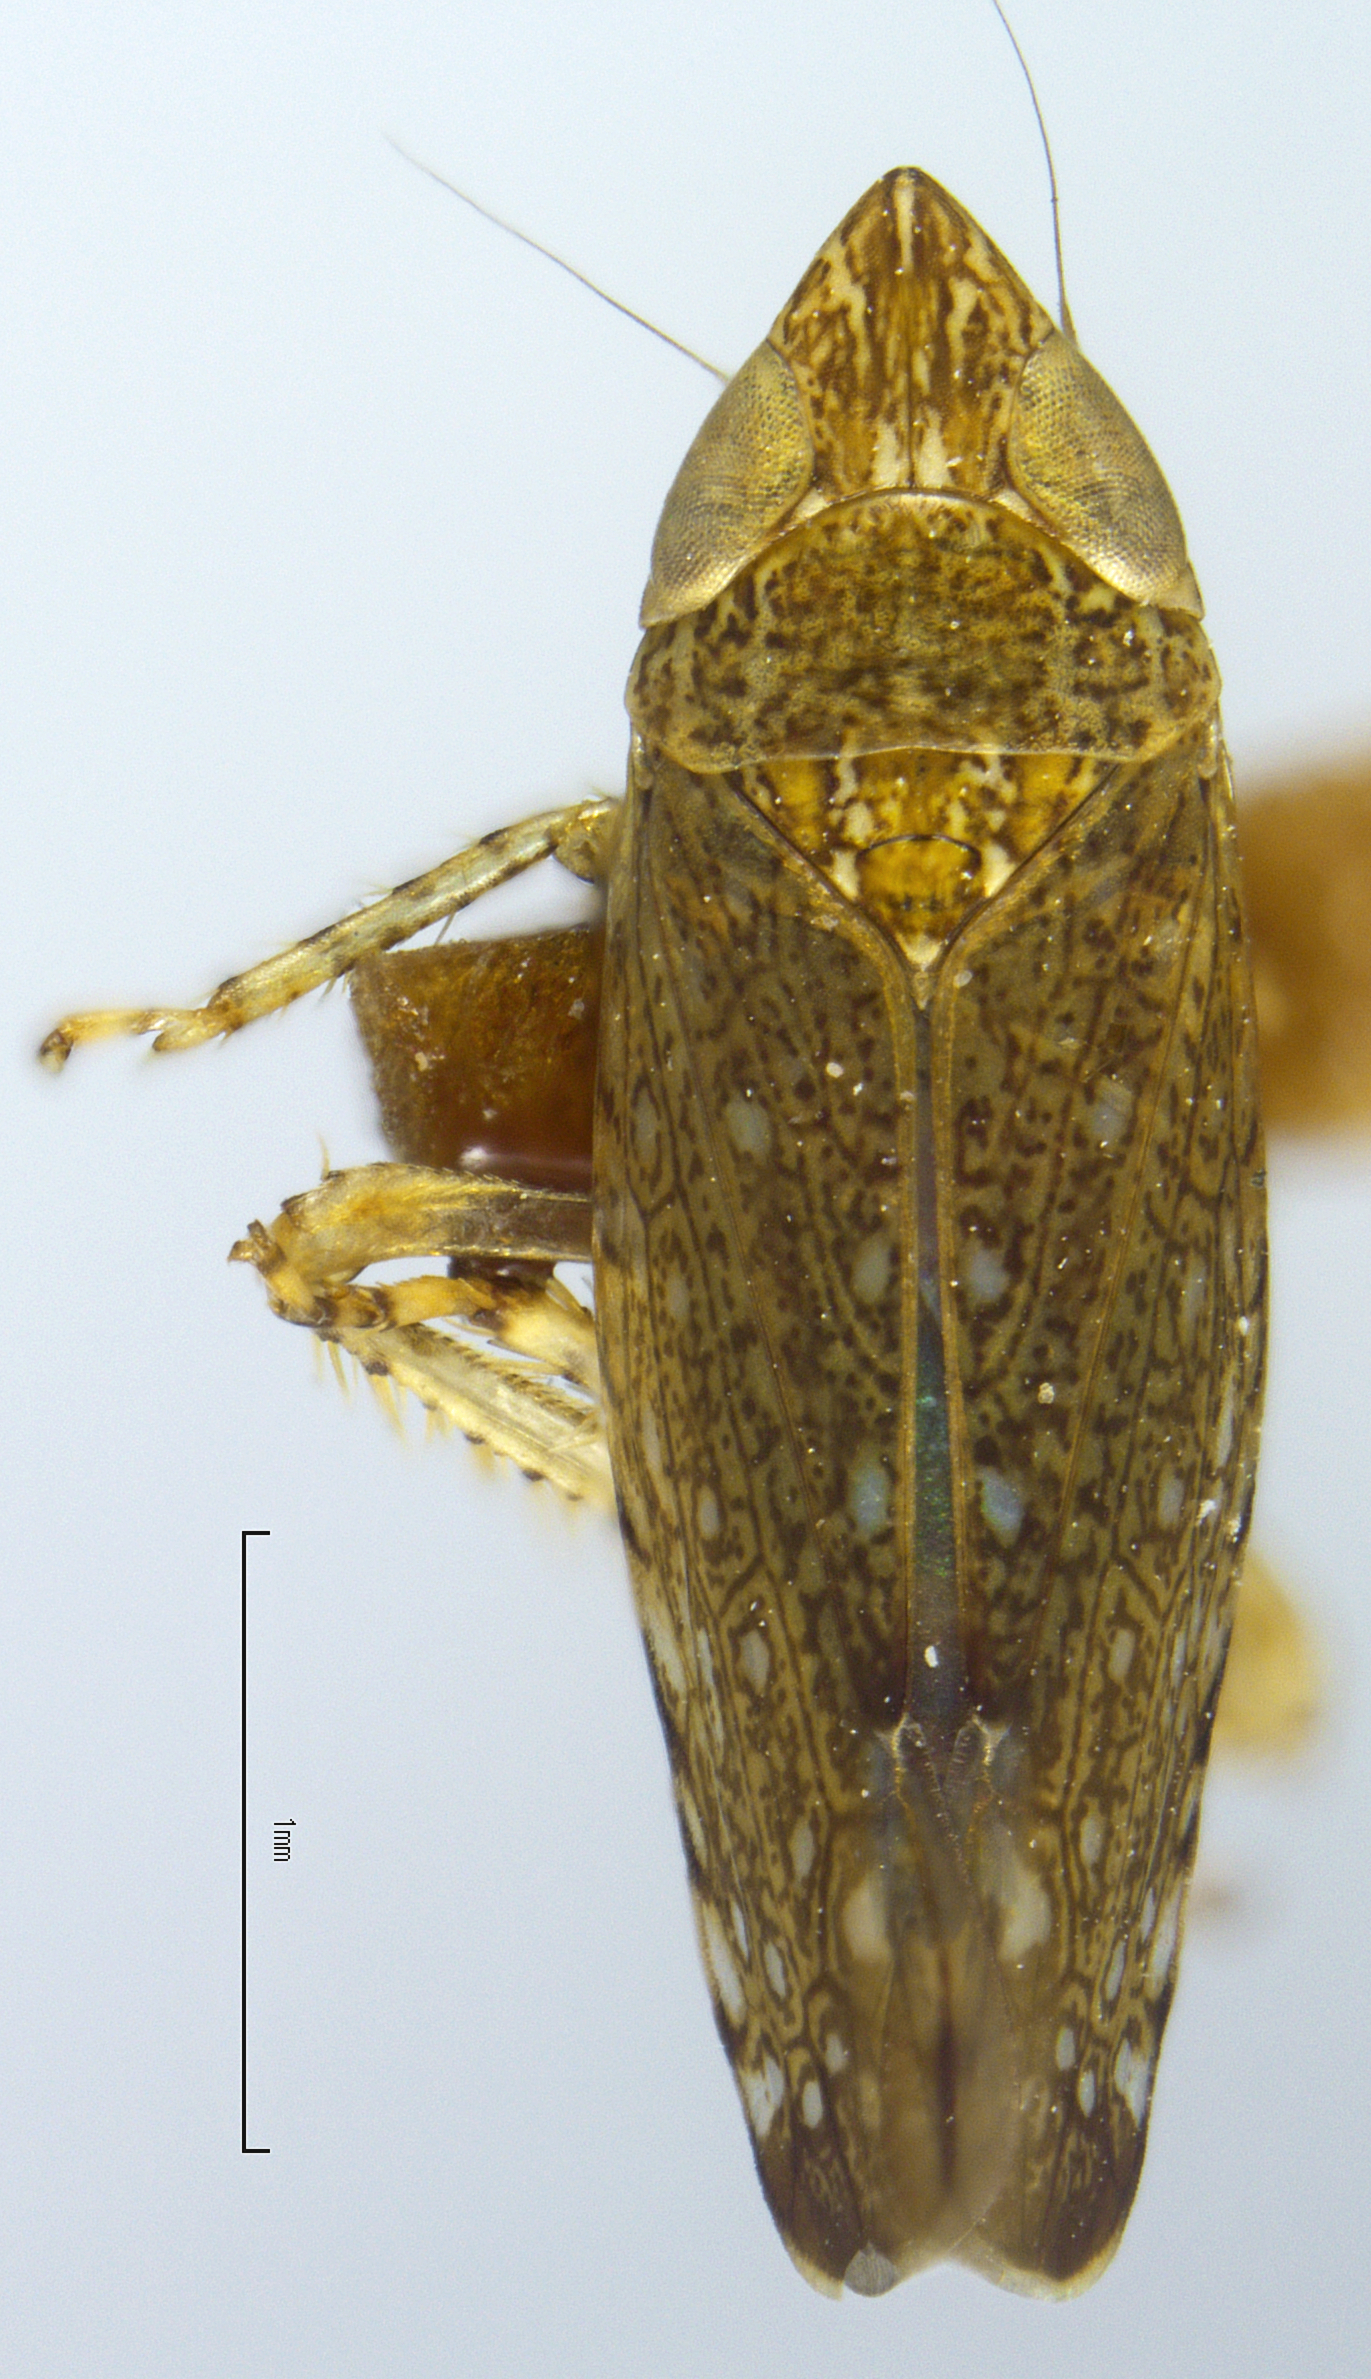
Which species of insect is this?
Scaphytopius abbreviatus
